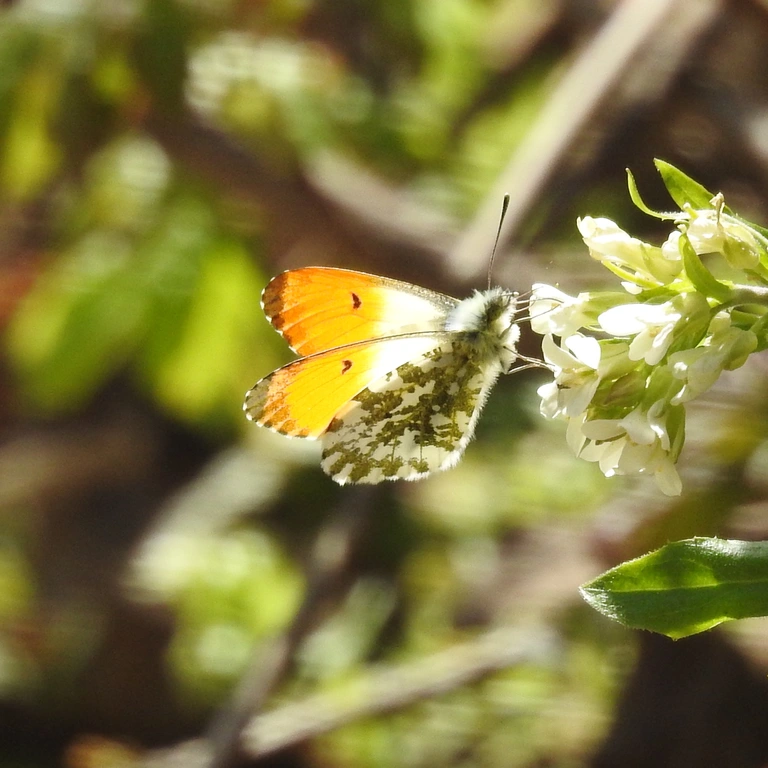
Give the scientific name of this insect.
Anthocharis cardamines
